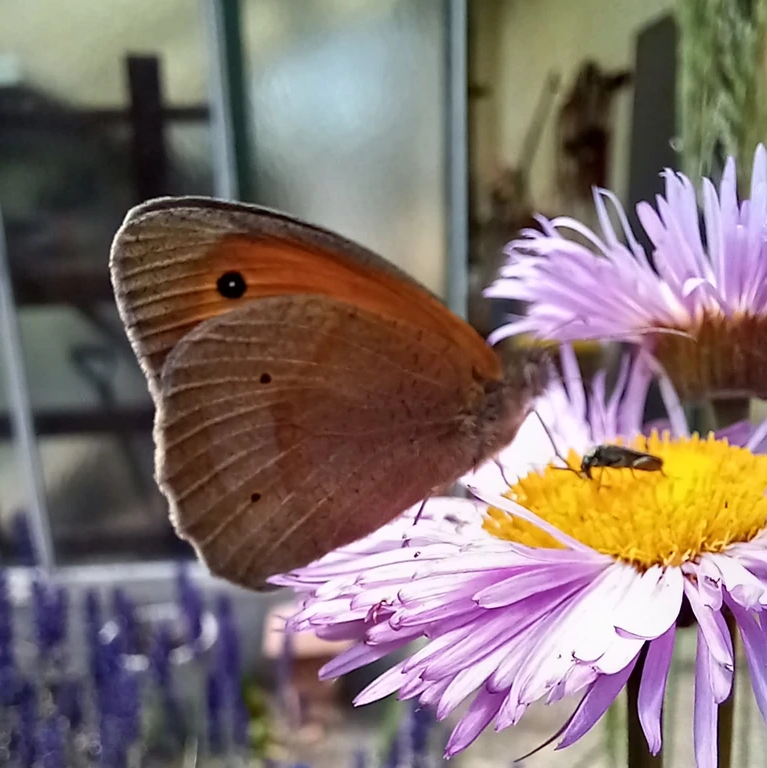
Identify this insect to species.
Maniola jurtina
